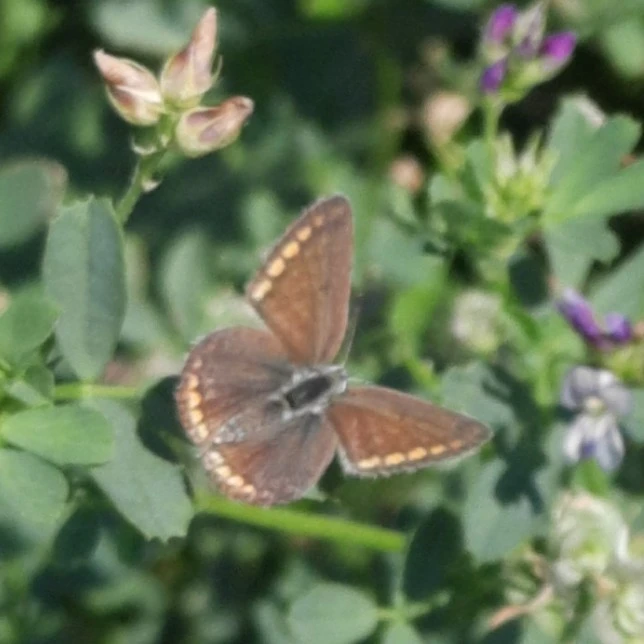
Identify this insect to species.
Polyommatus icarus
